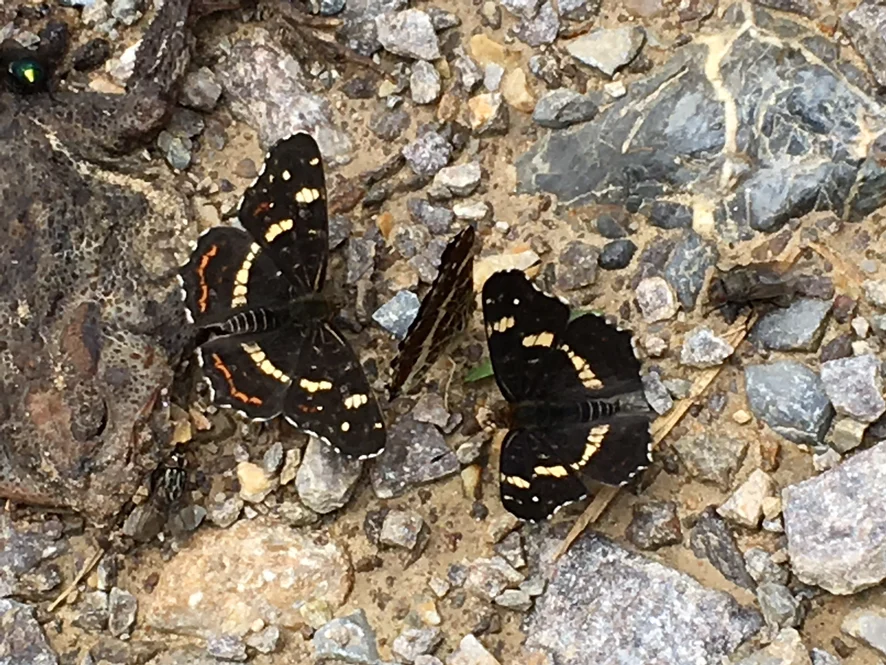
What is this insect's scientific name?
Araschnia levana
